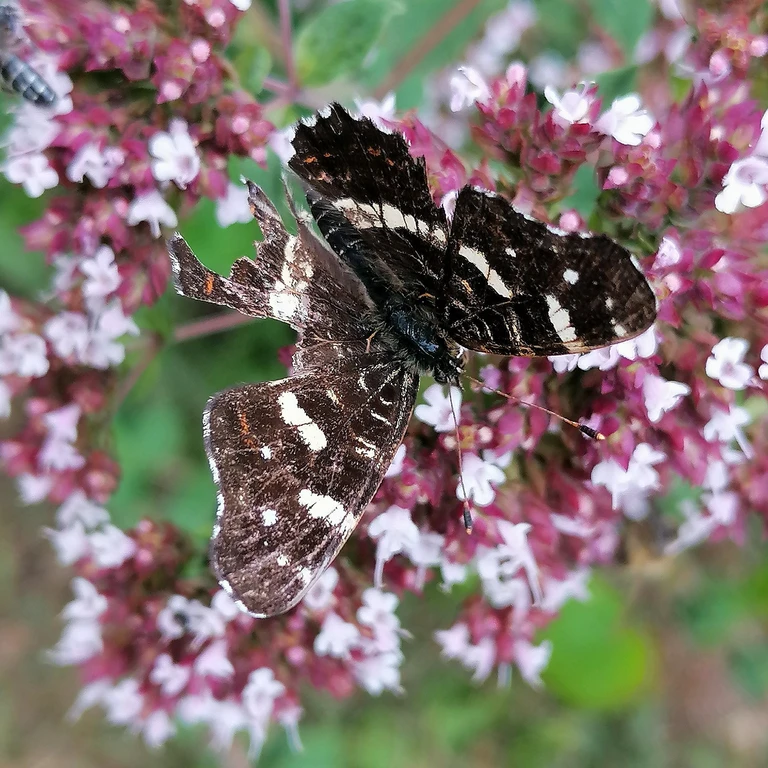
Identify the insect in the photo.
Araschnia levana
